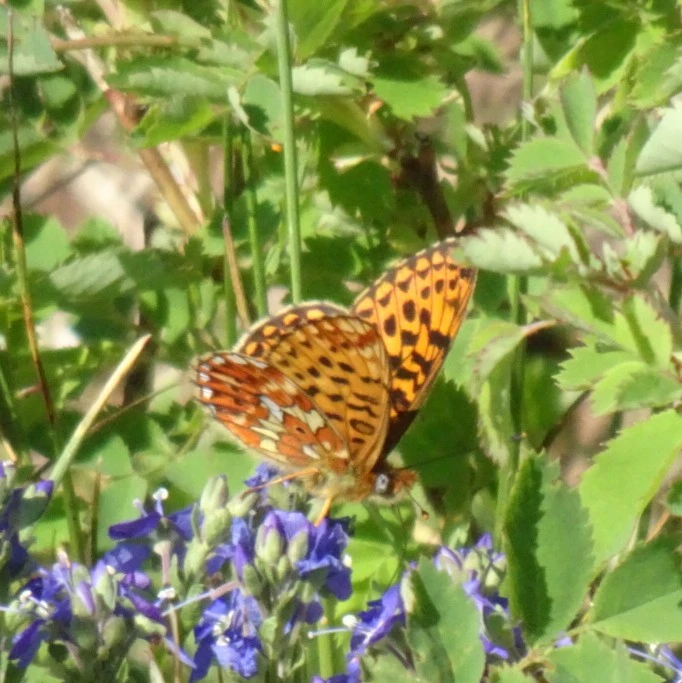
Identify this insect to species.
Boloria euphrosyne (also Clossiana euphrosyne)
